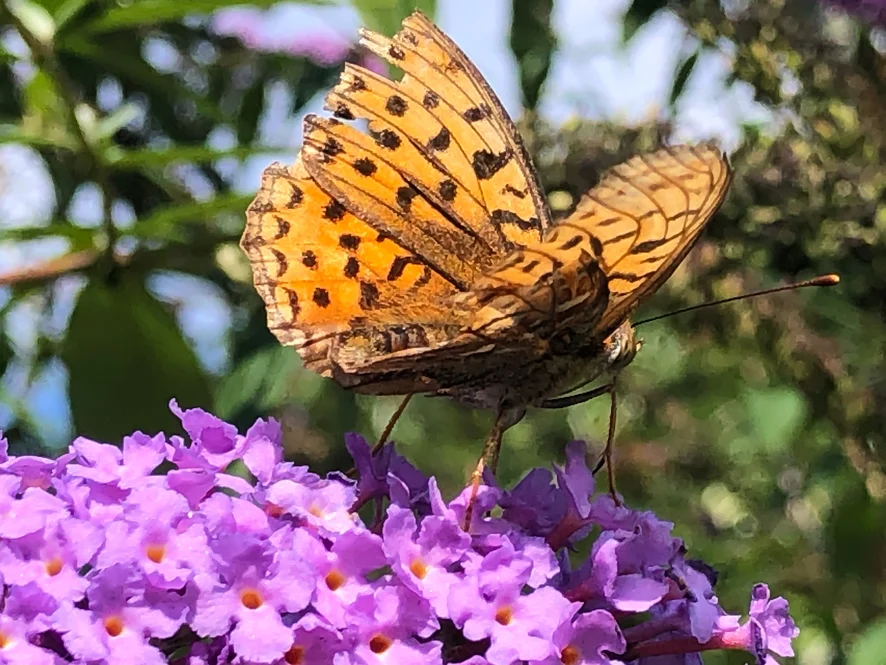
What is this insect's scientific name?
Fabriciana adippe
